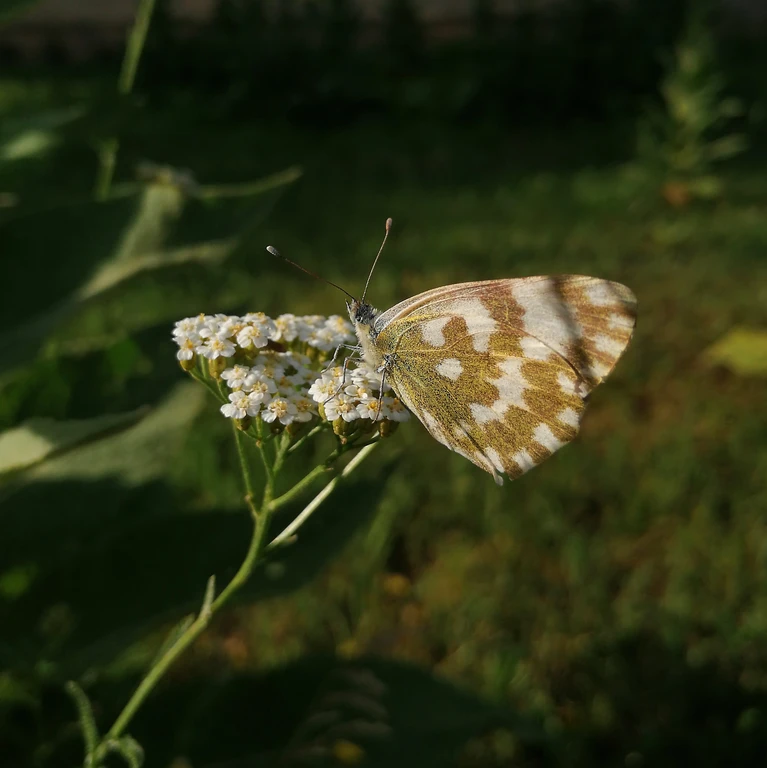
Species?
Pontia edusa
